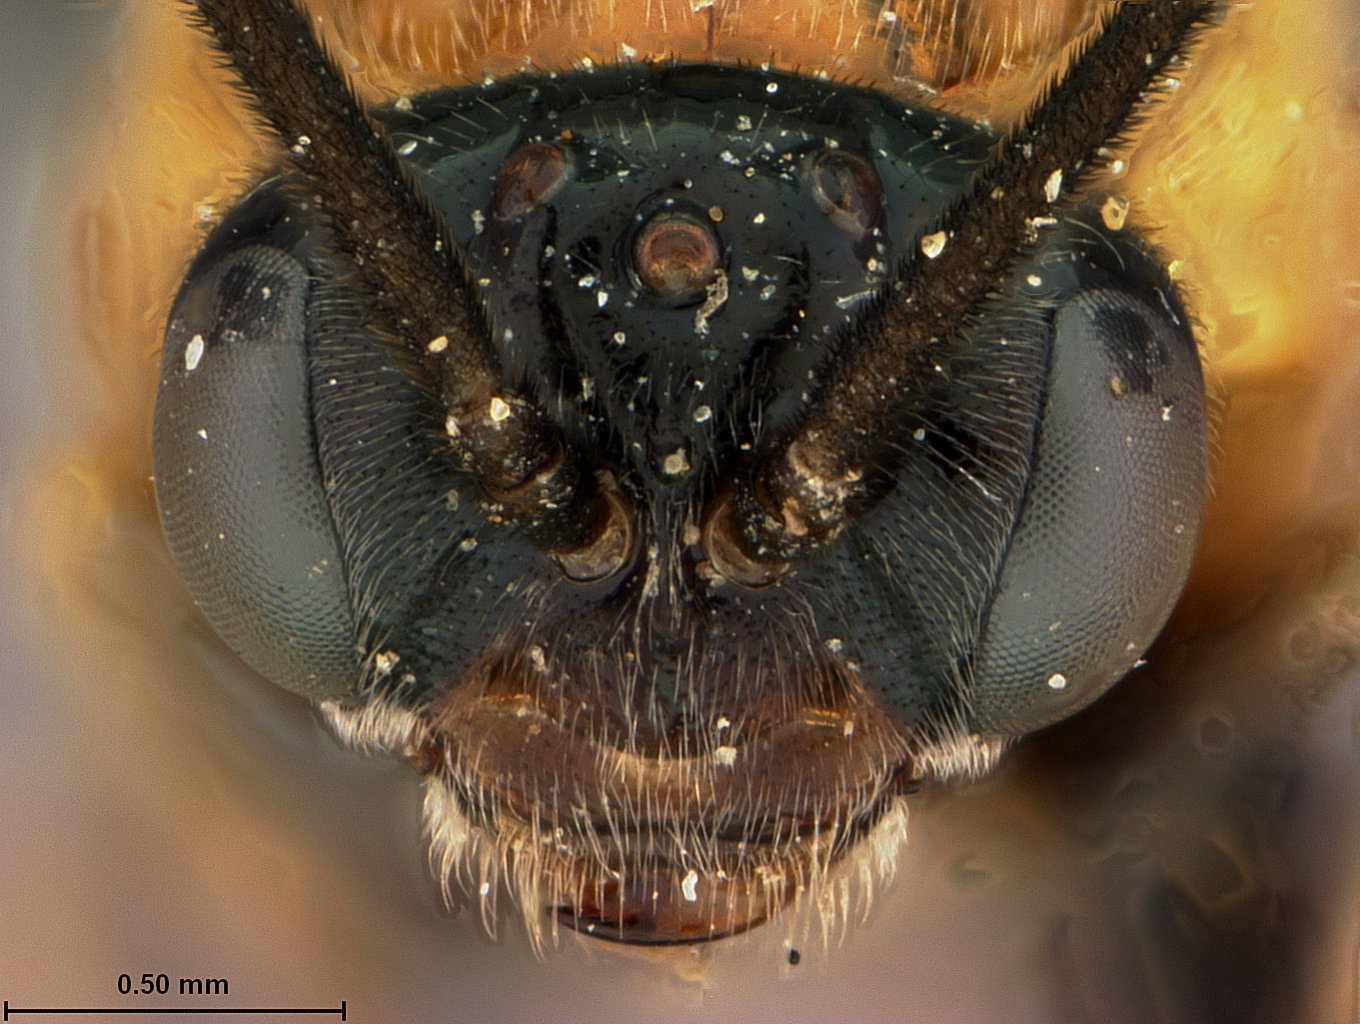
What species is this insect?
Sphacophilus quixus
